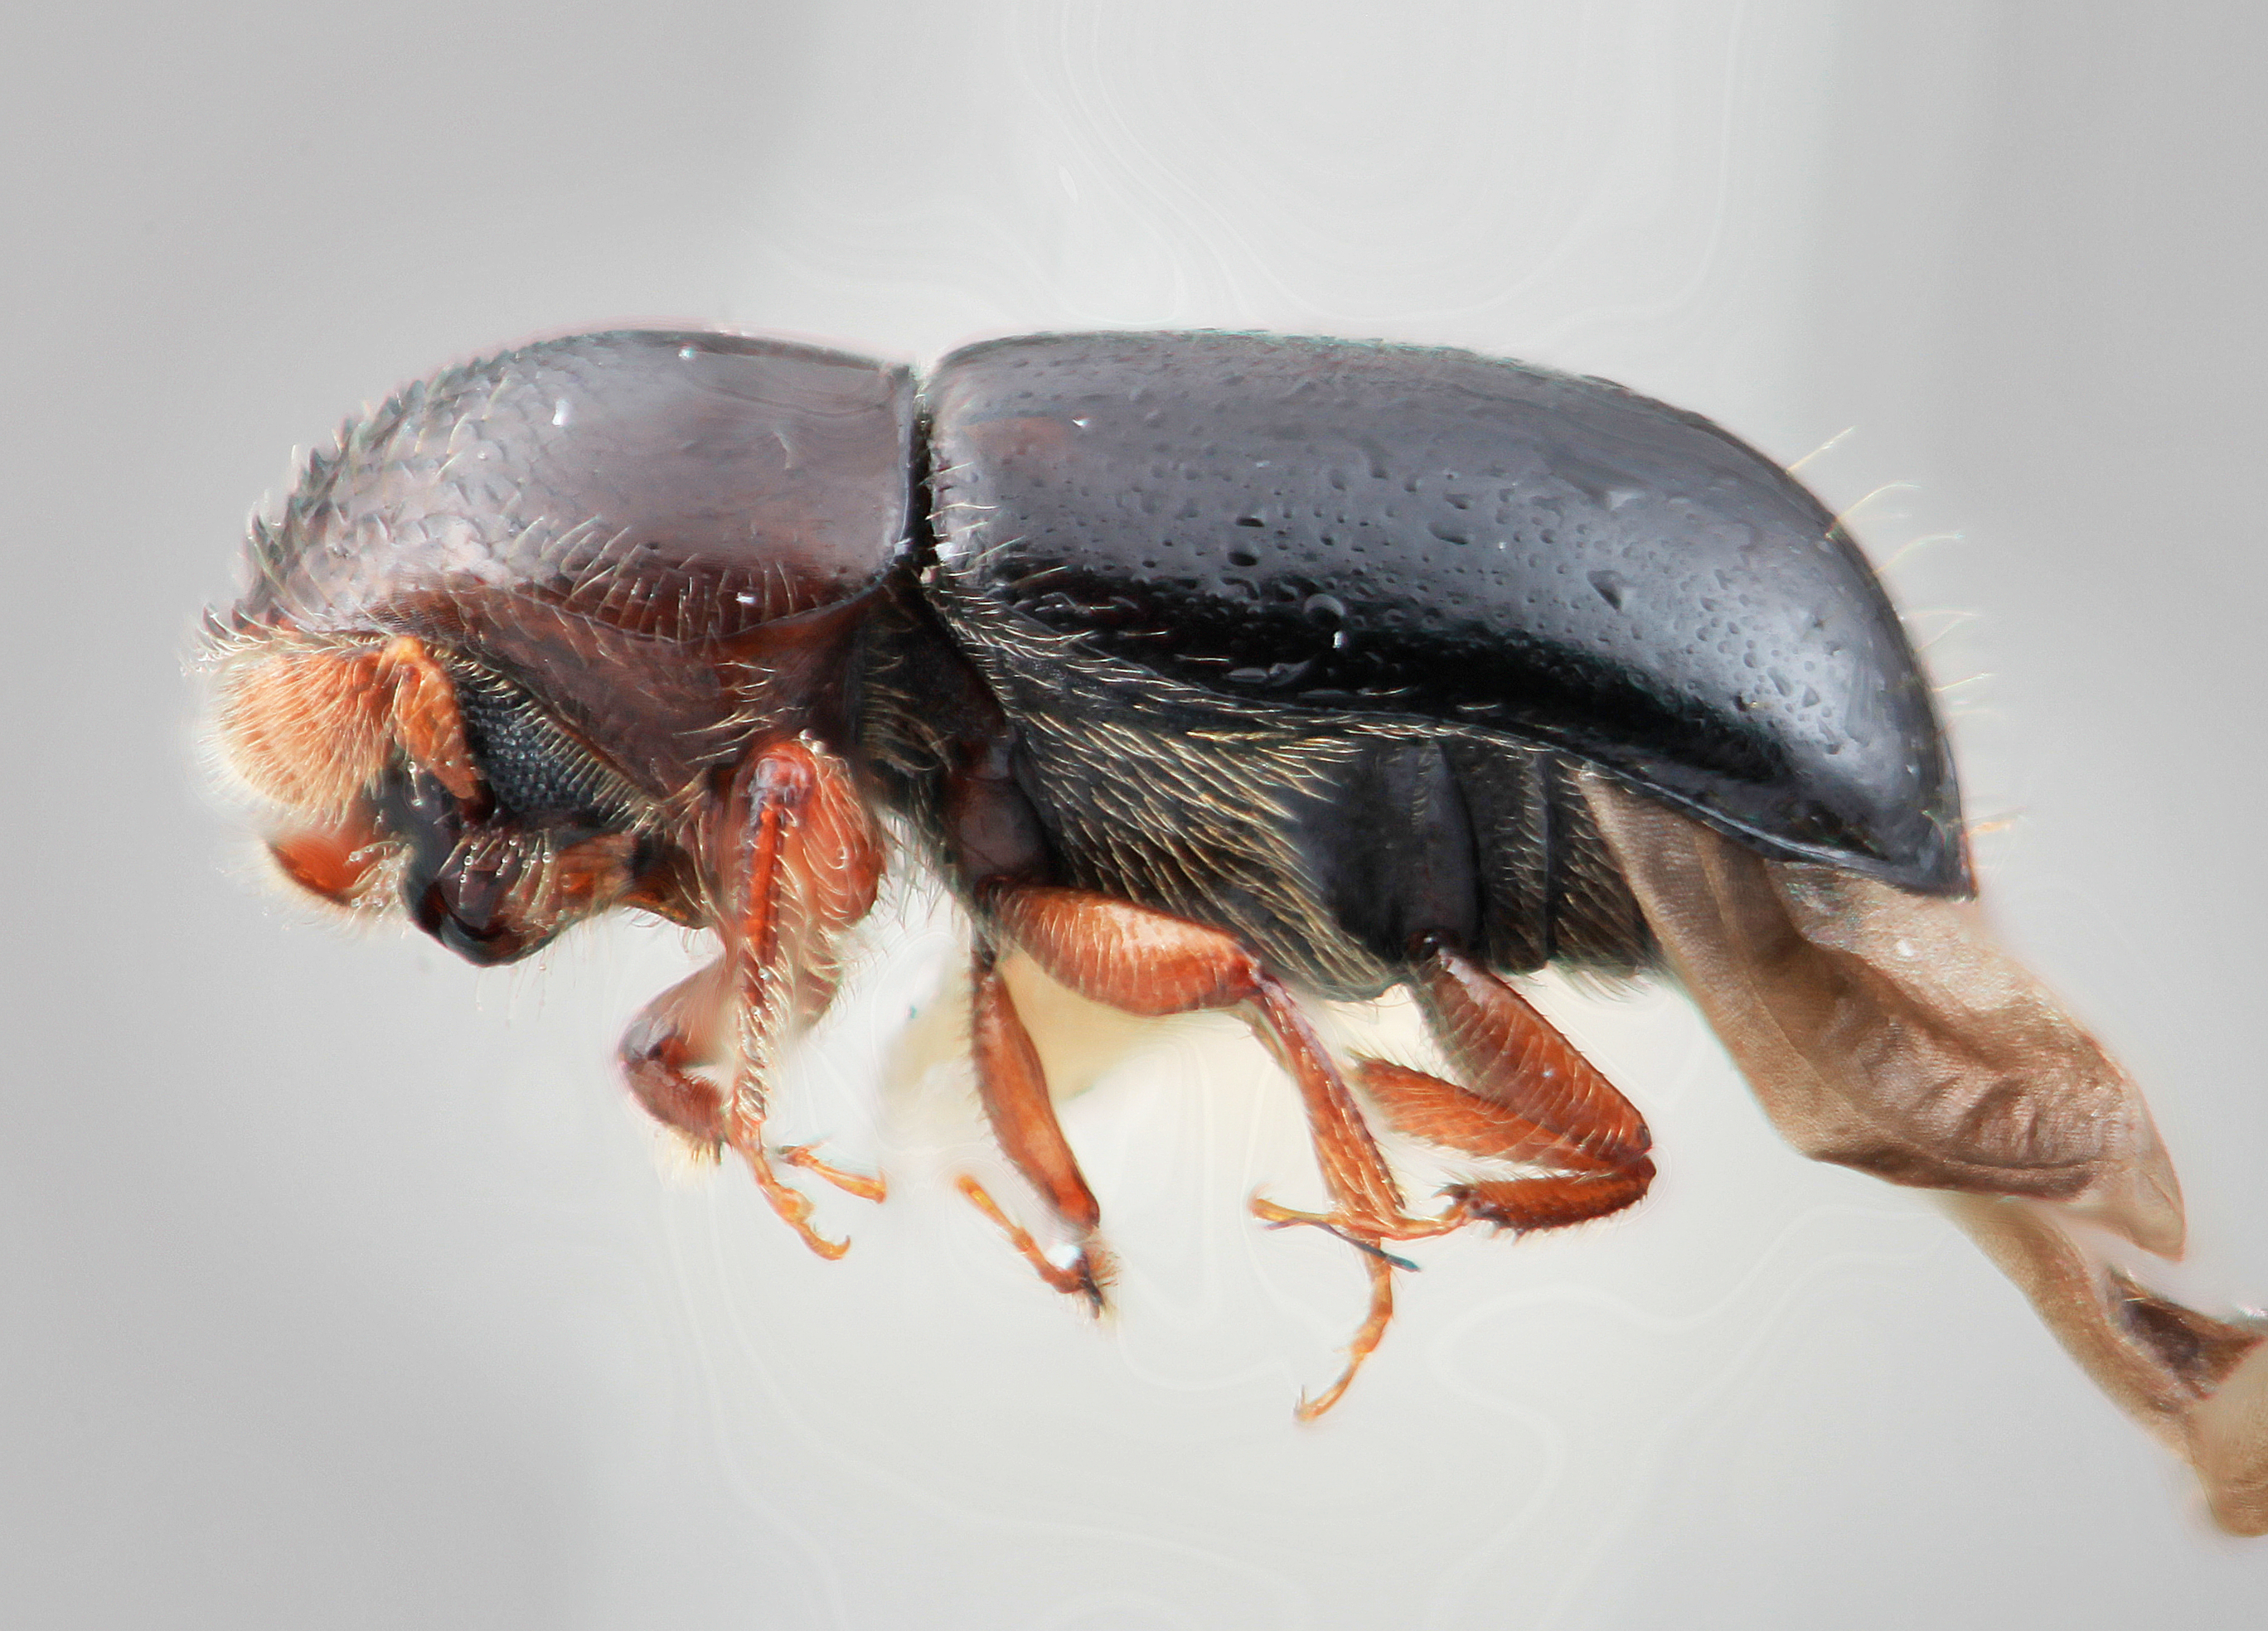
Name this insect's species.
Corthylus montanus
